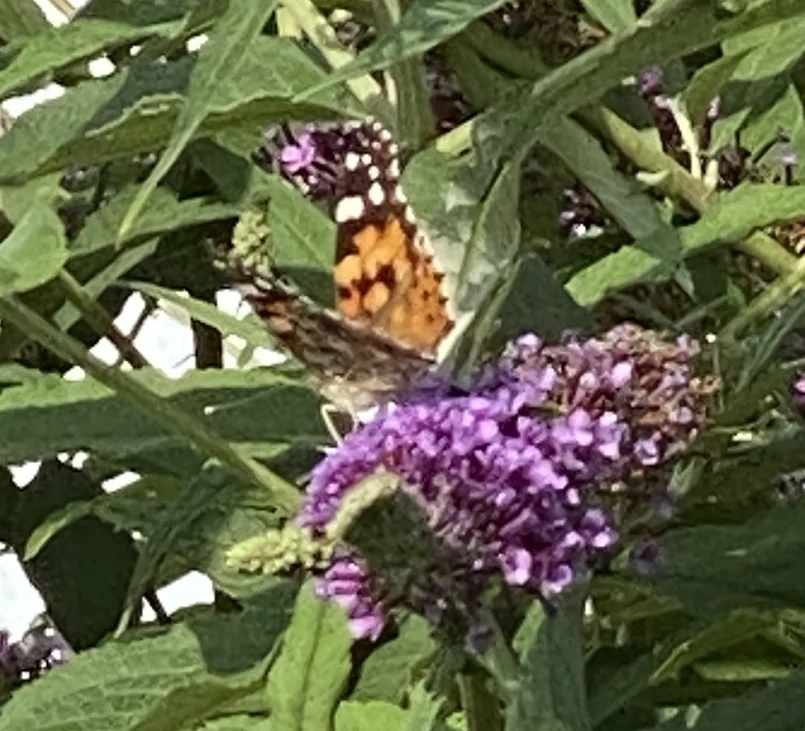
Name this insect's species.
Vanessa cardui
